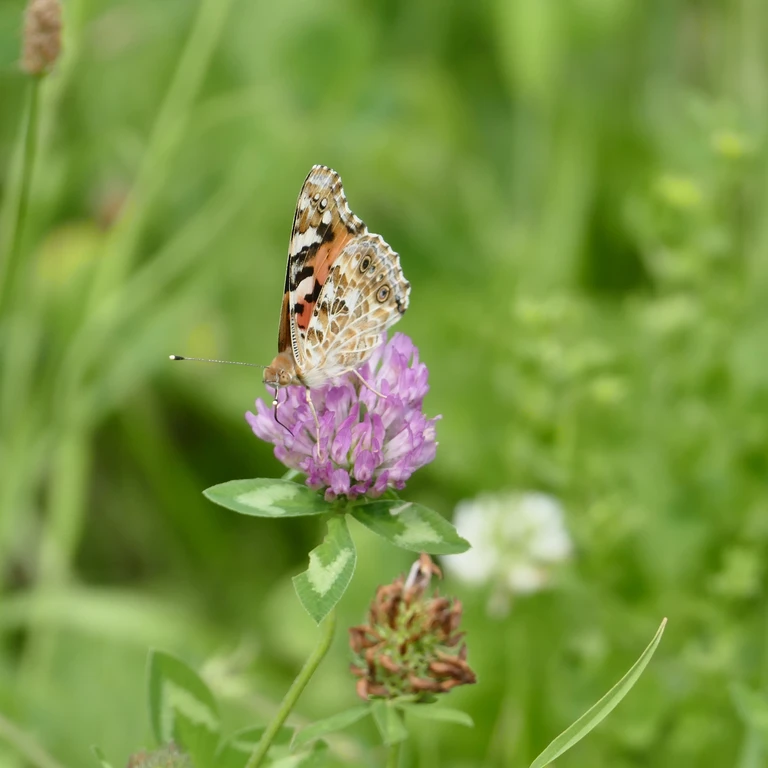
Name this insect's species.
Vanessa cardui
